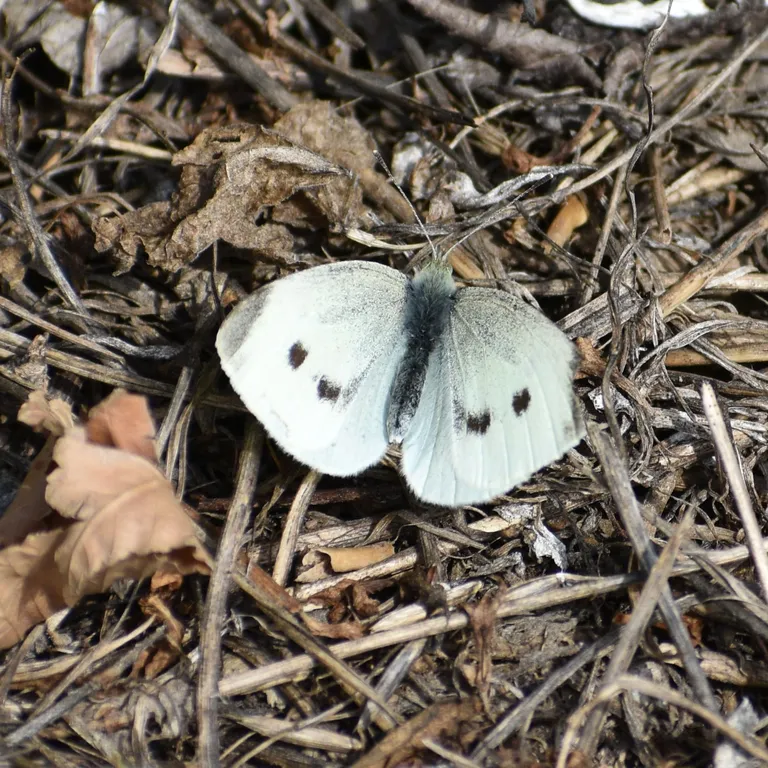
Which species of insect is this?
Pieris rapae
